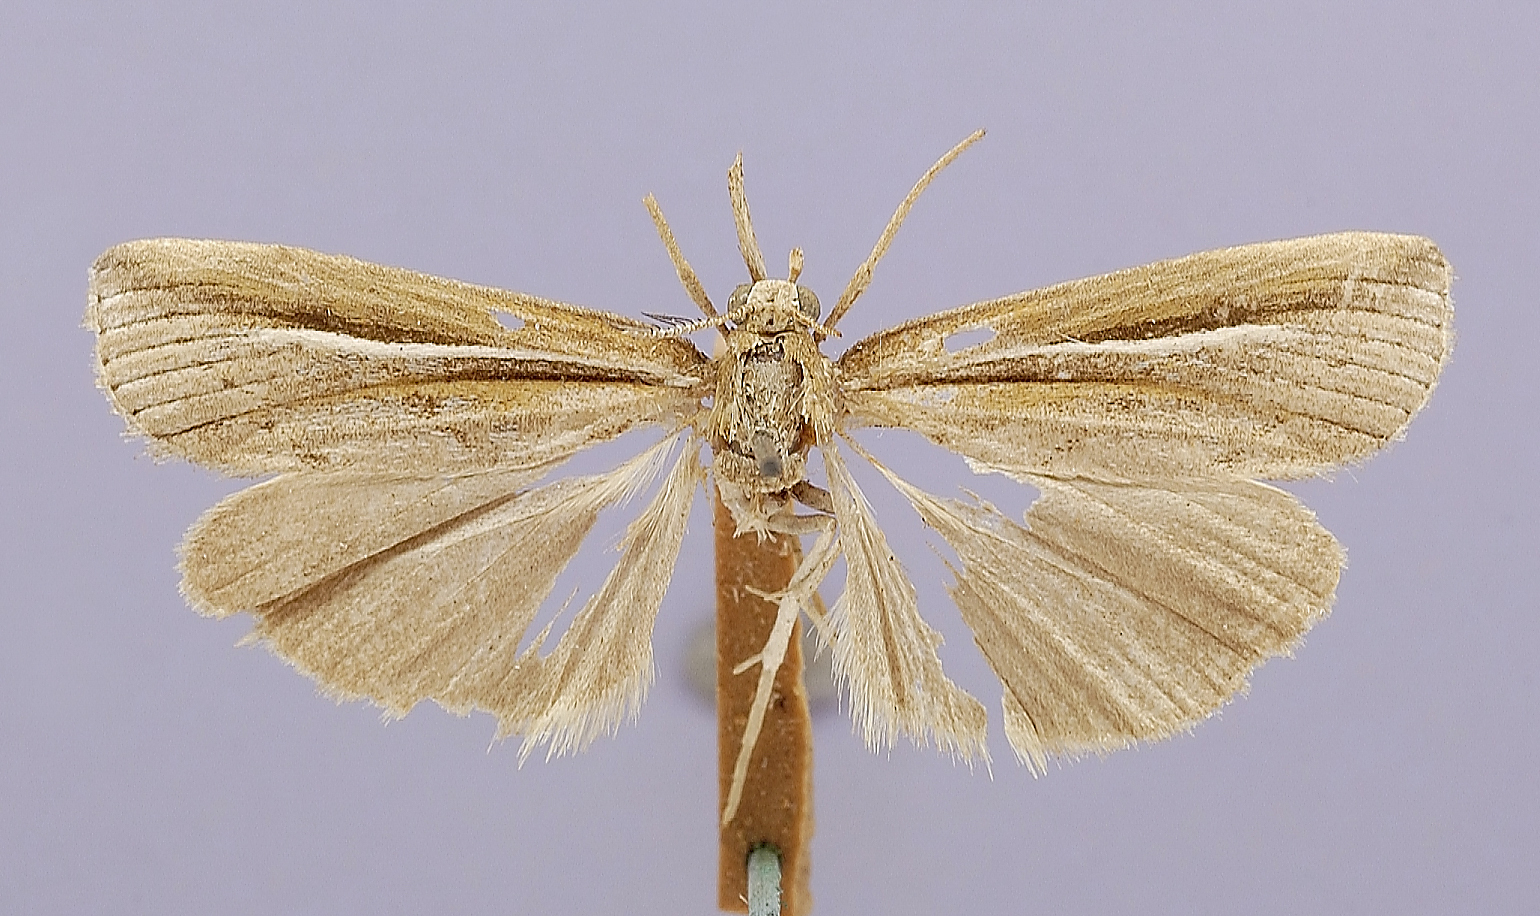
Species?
Thaumatopsis longipalpus
